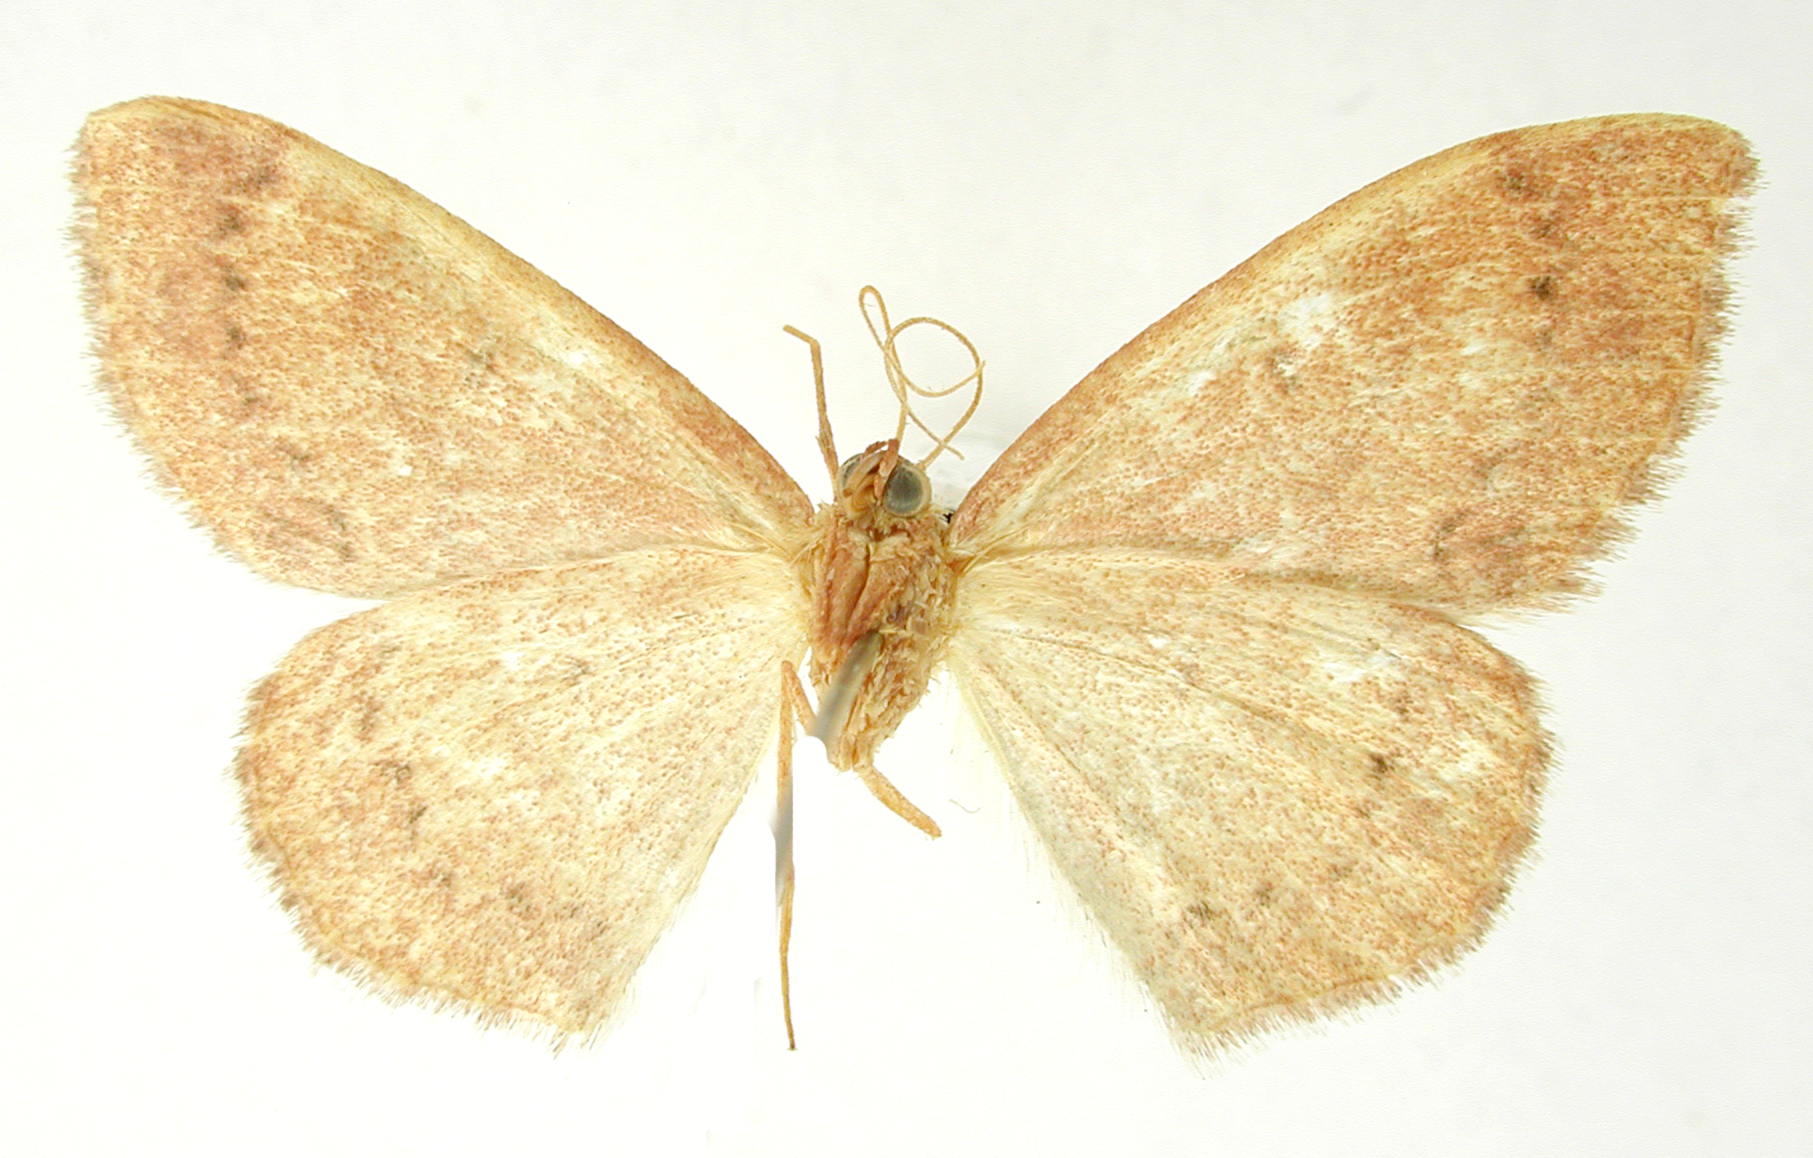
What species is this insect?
Cnemodes dudisca
